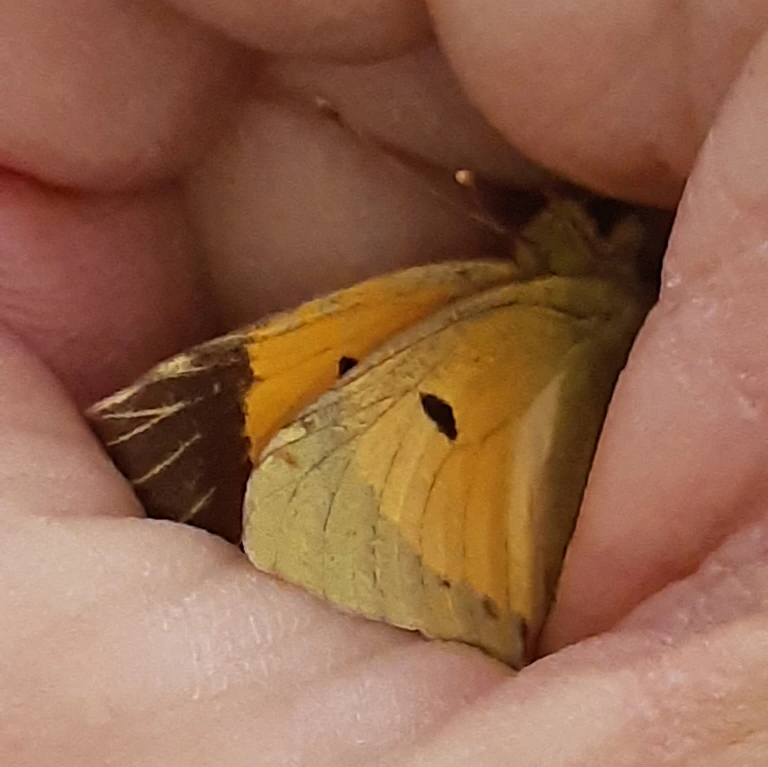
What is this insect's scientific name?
Colias croceus
